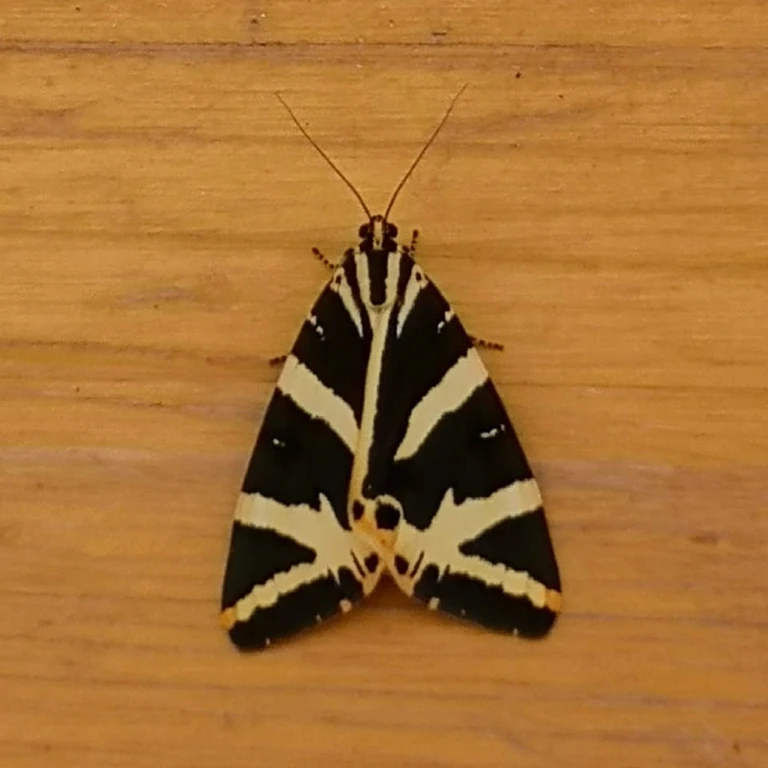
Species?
Euplagia quadripunctaria
